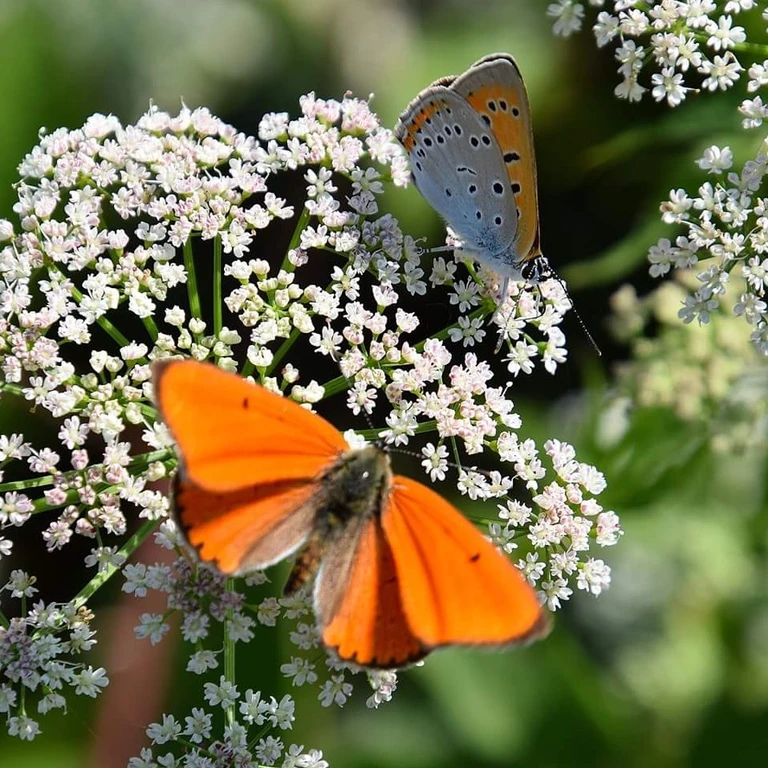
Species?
Lycaena dispar
